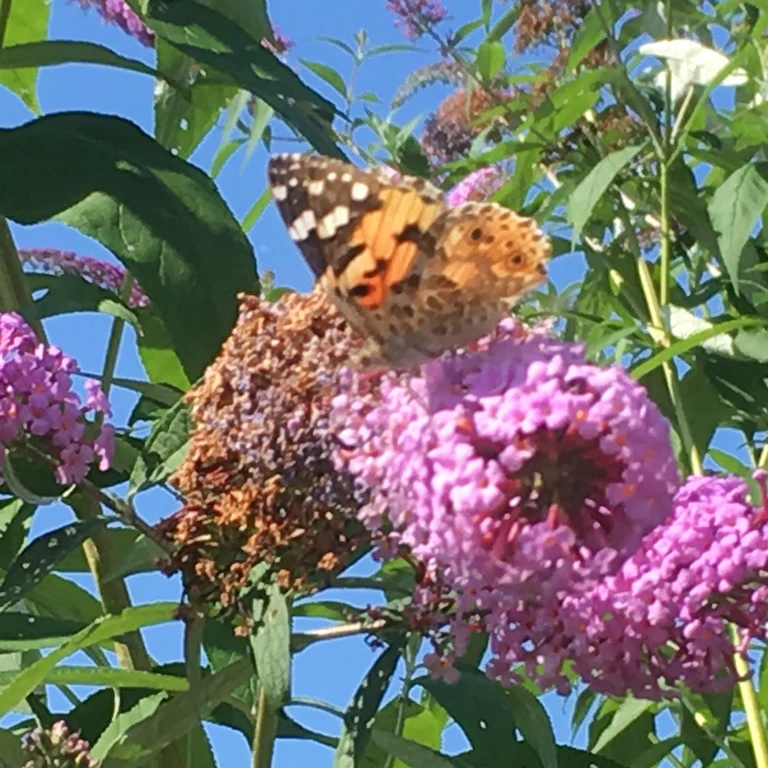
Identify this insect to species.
Vanessa cardui
